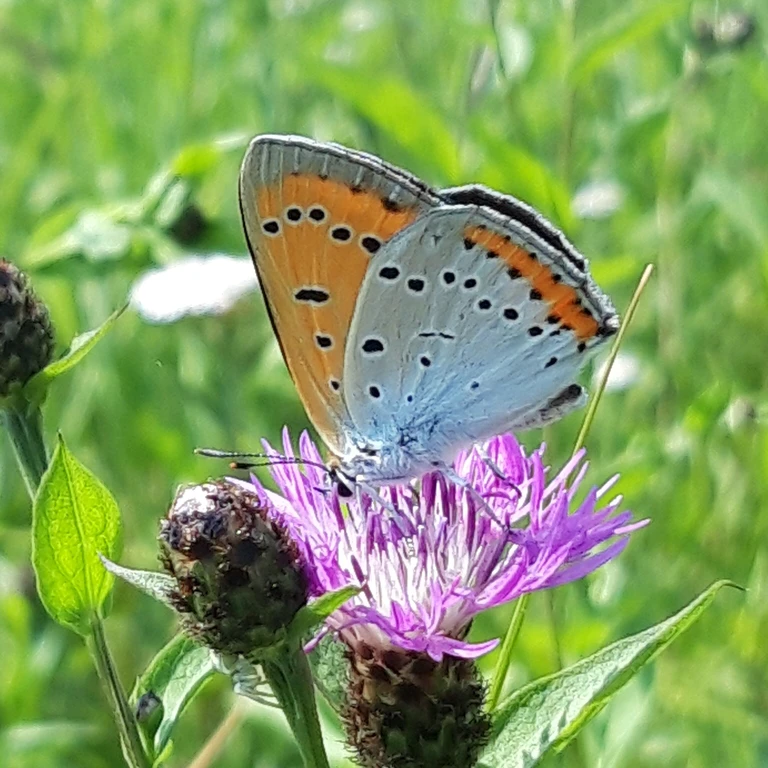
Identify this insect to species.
Lycaena dispar
